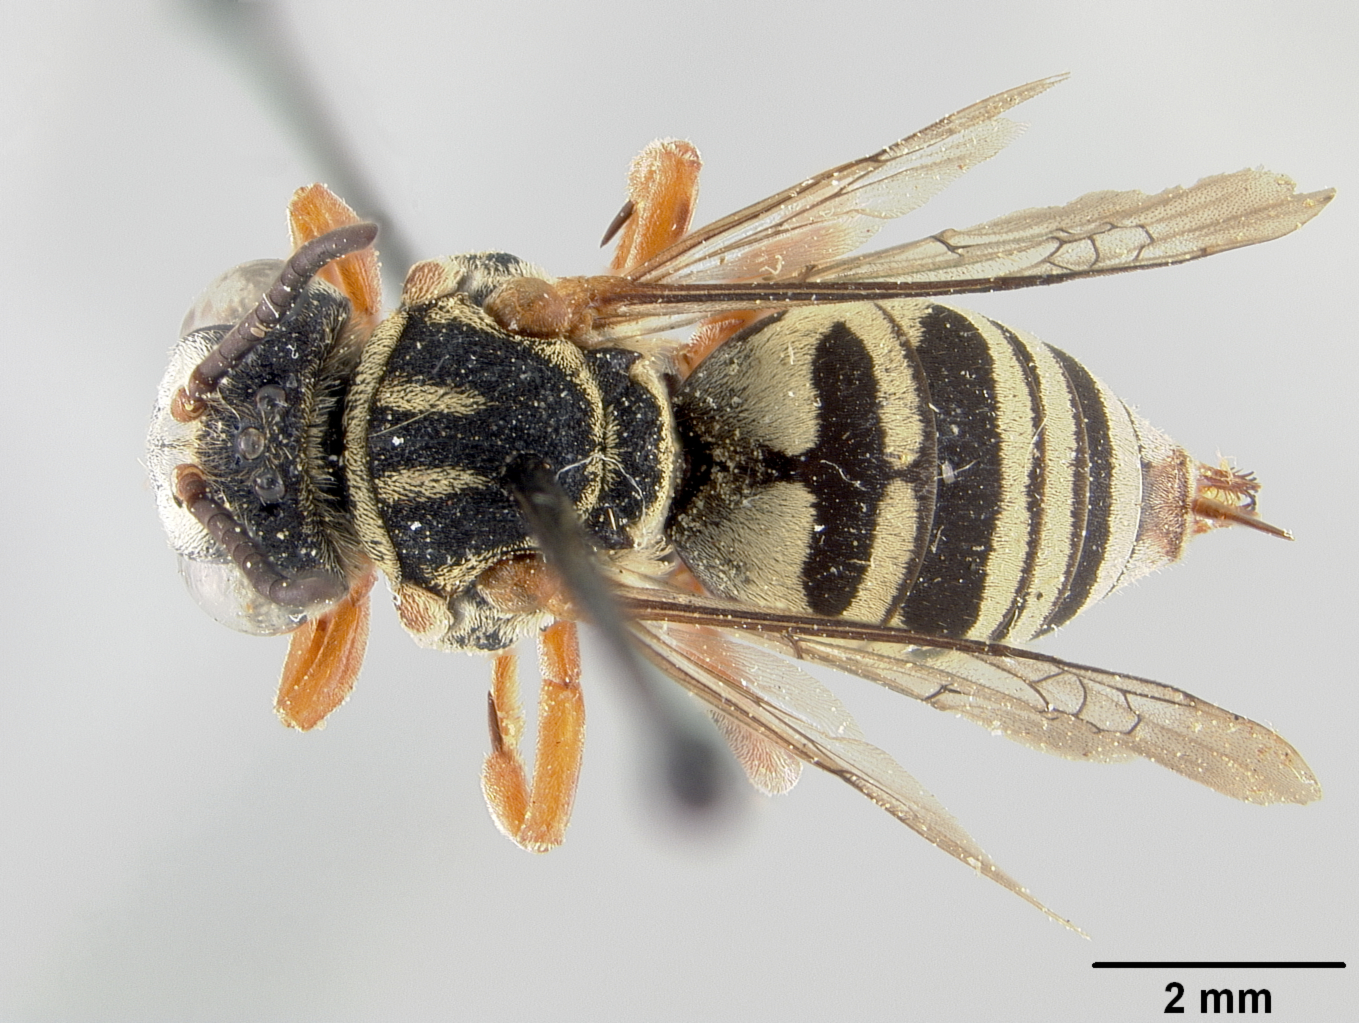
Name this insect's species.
Epeolus lectiformis
